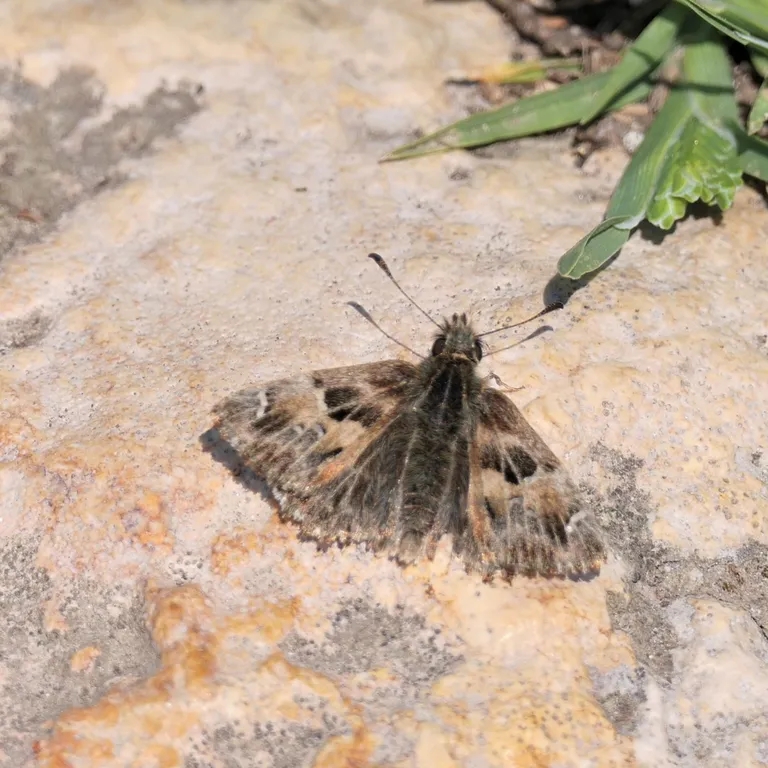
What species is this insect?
Carcharodus alceae
